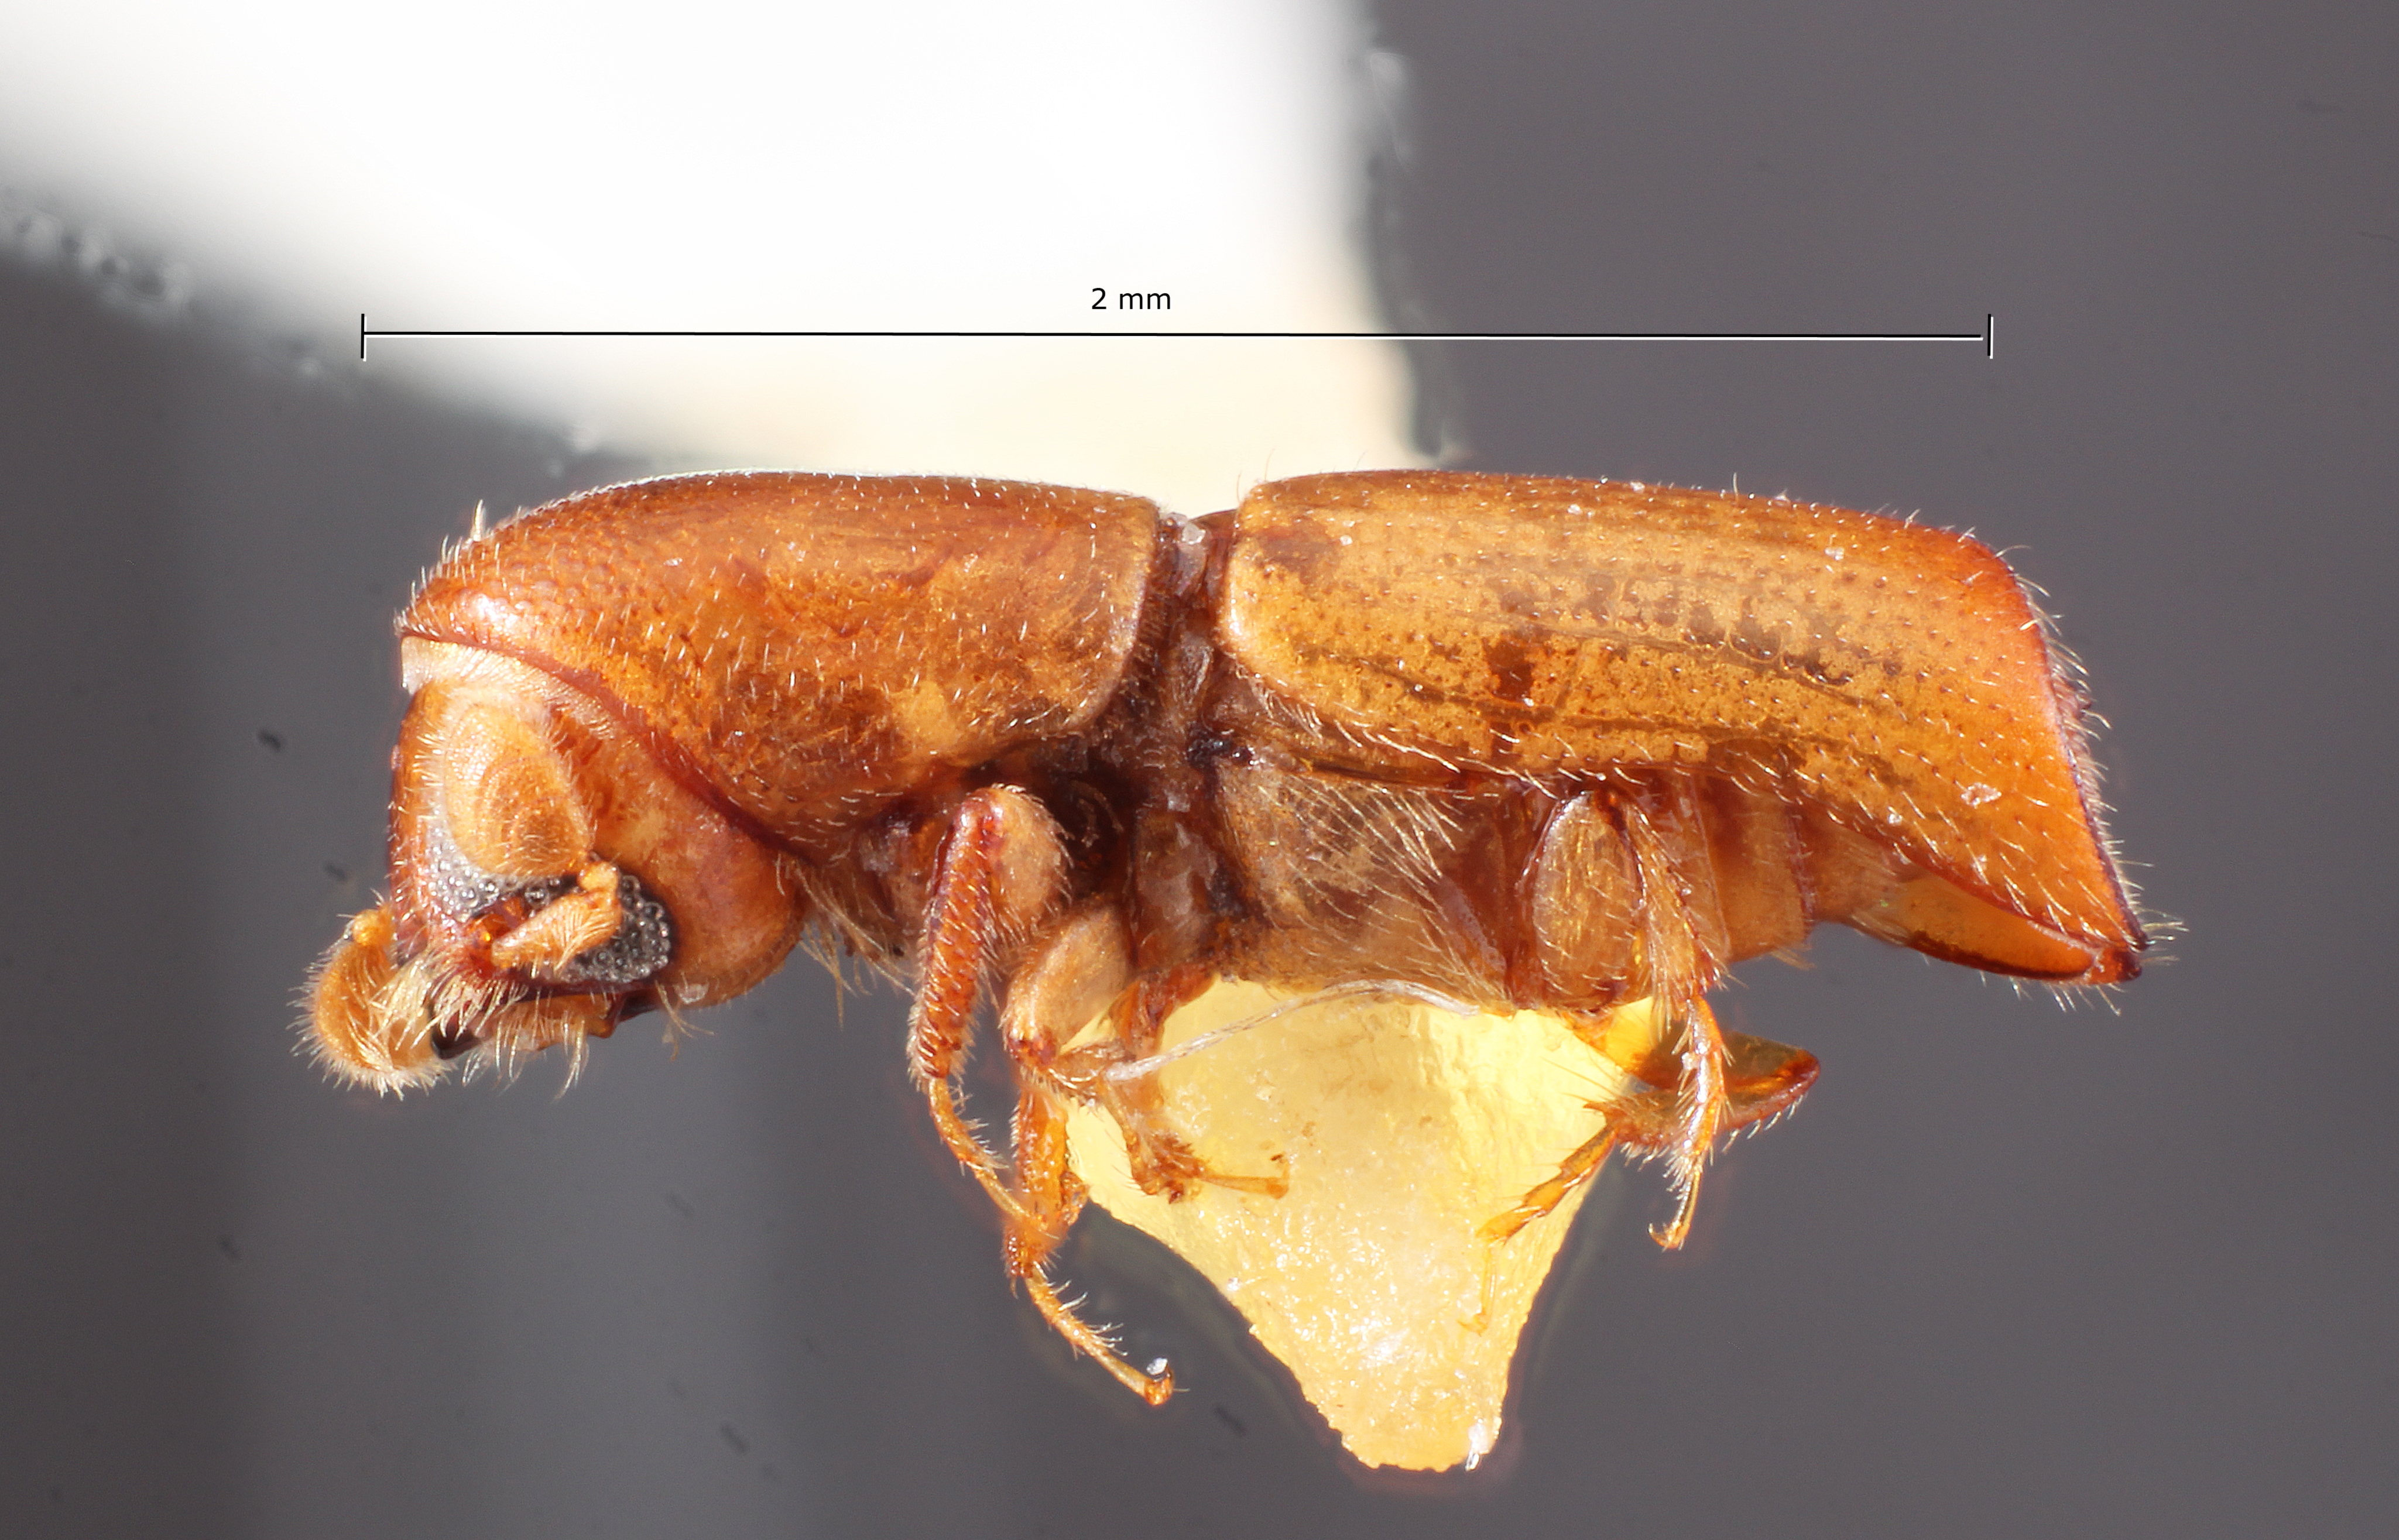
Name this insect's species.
Monarthrum hagedorni
